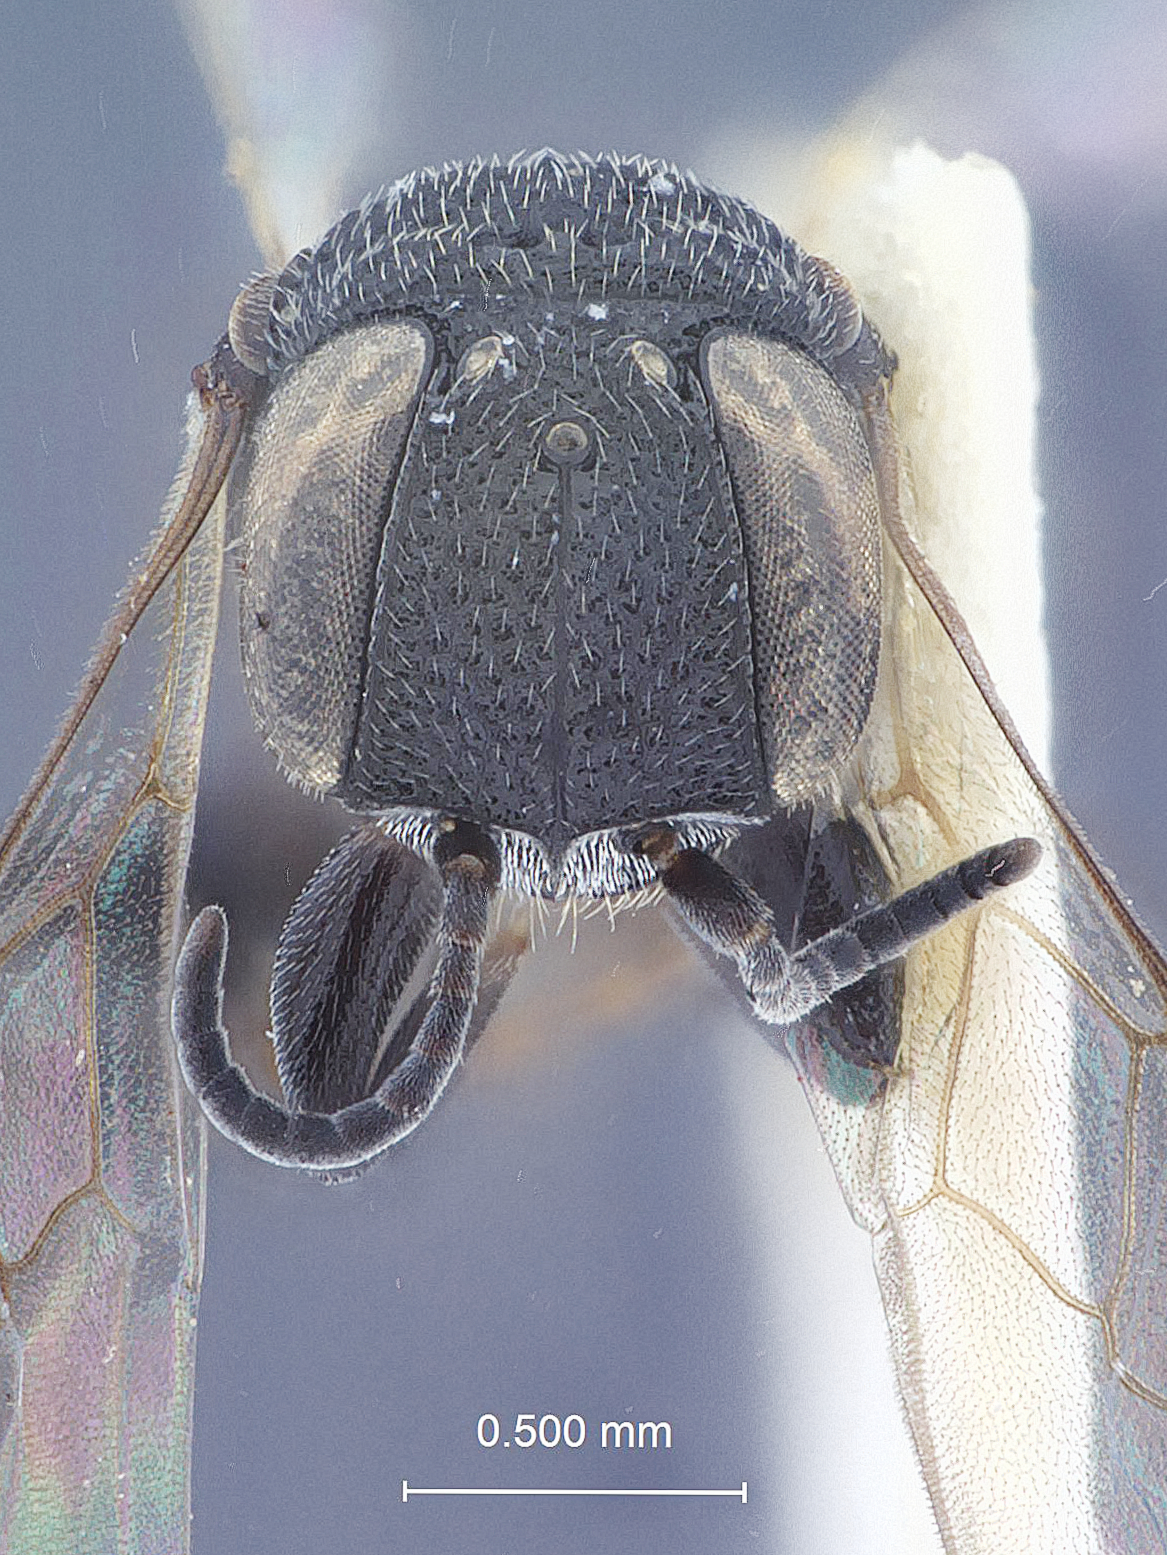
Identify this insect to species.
Nitela carinifrons
